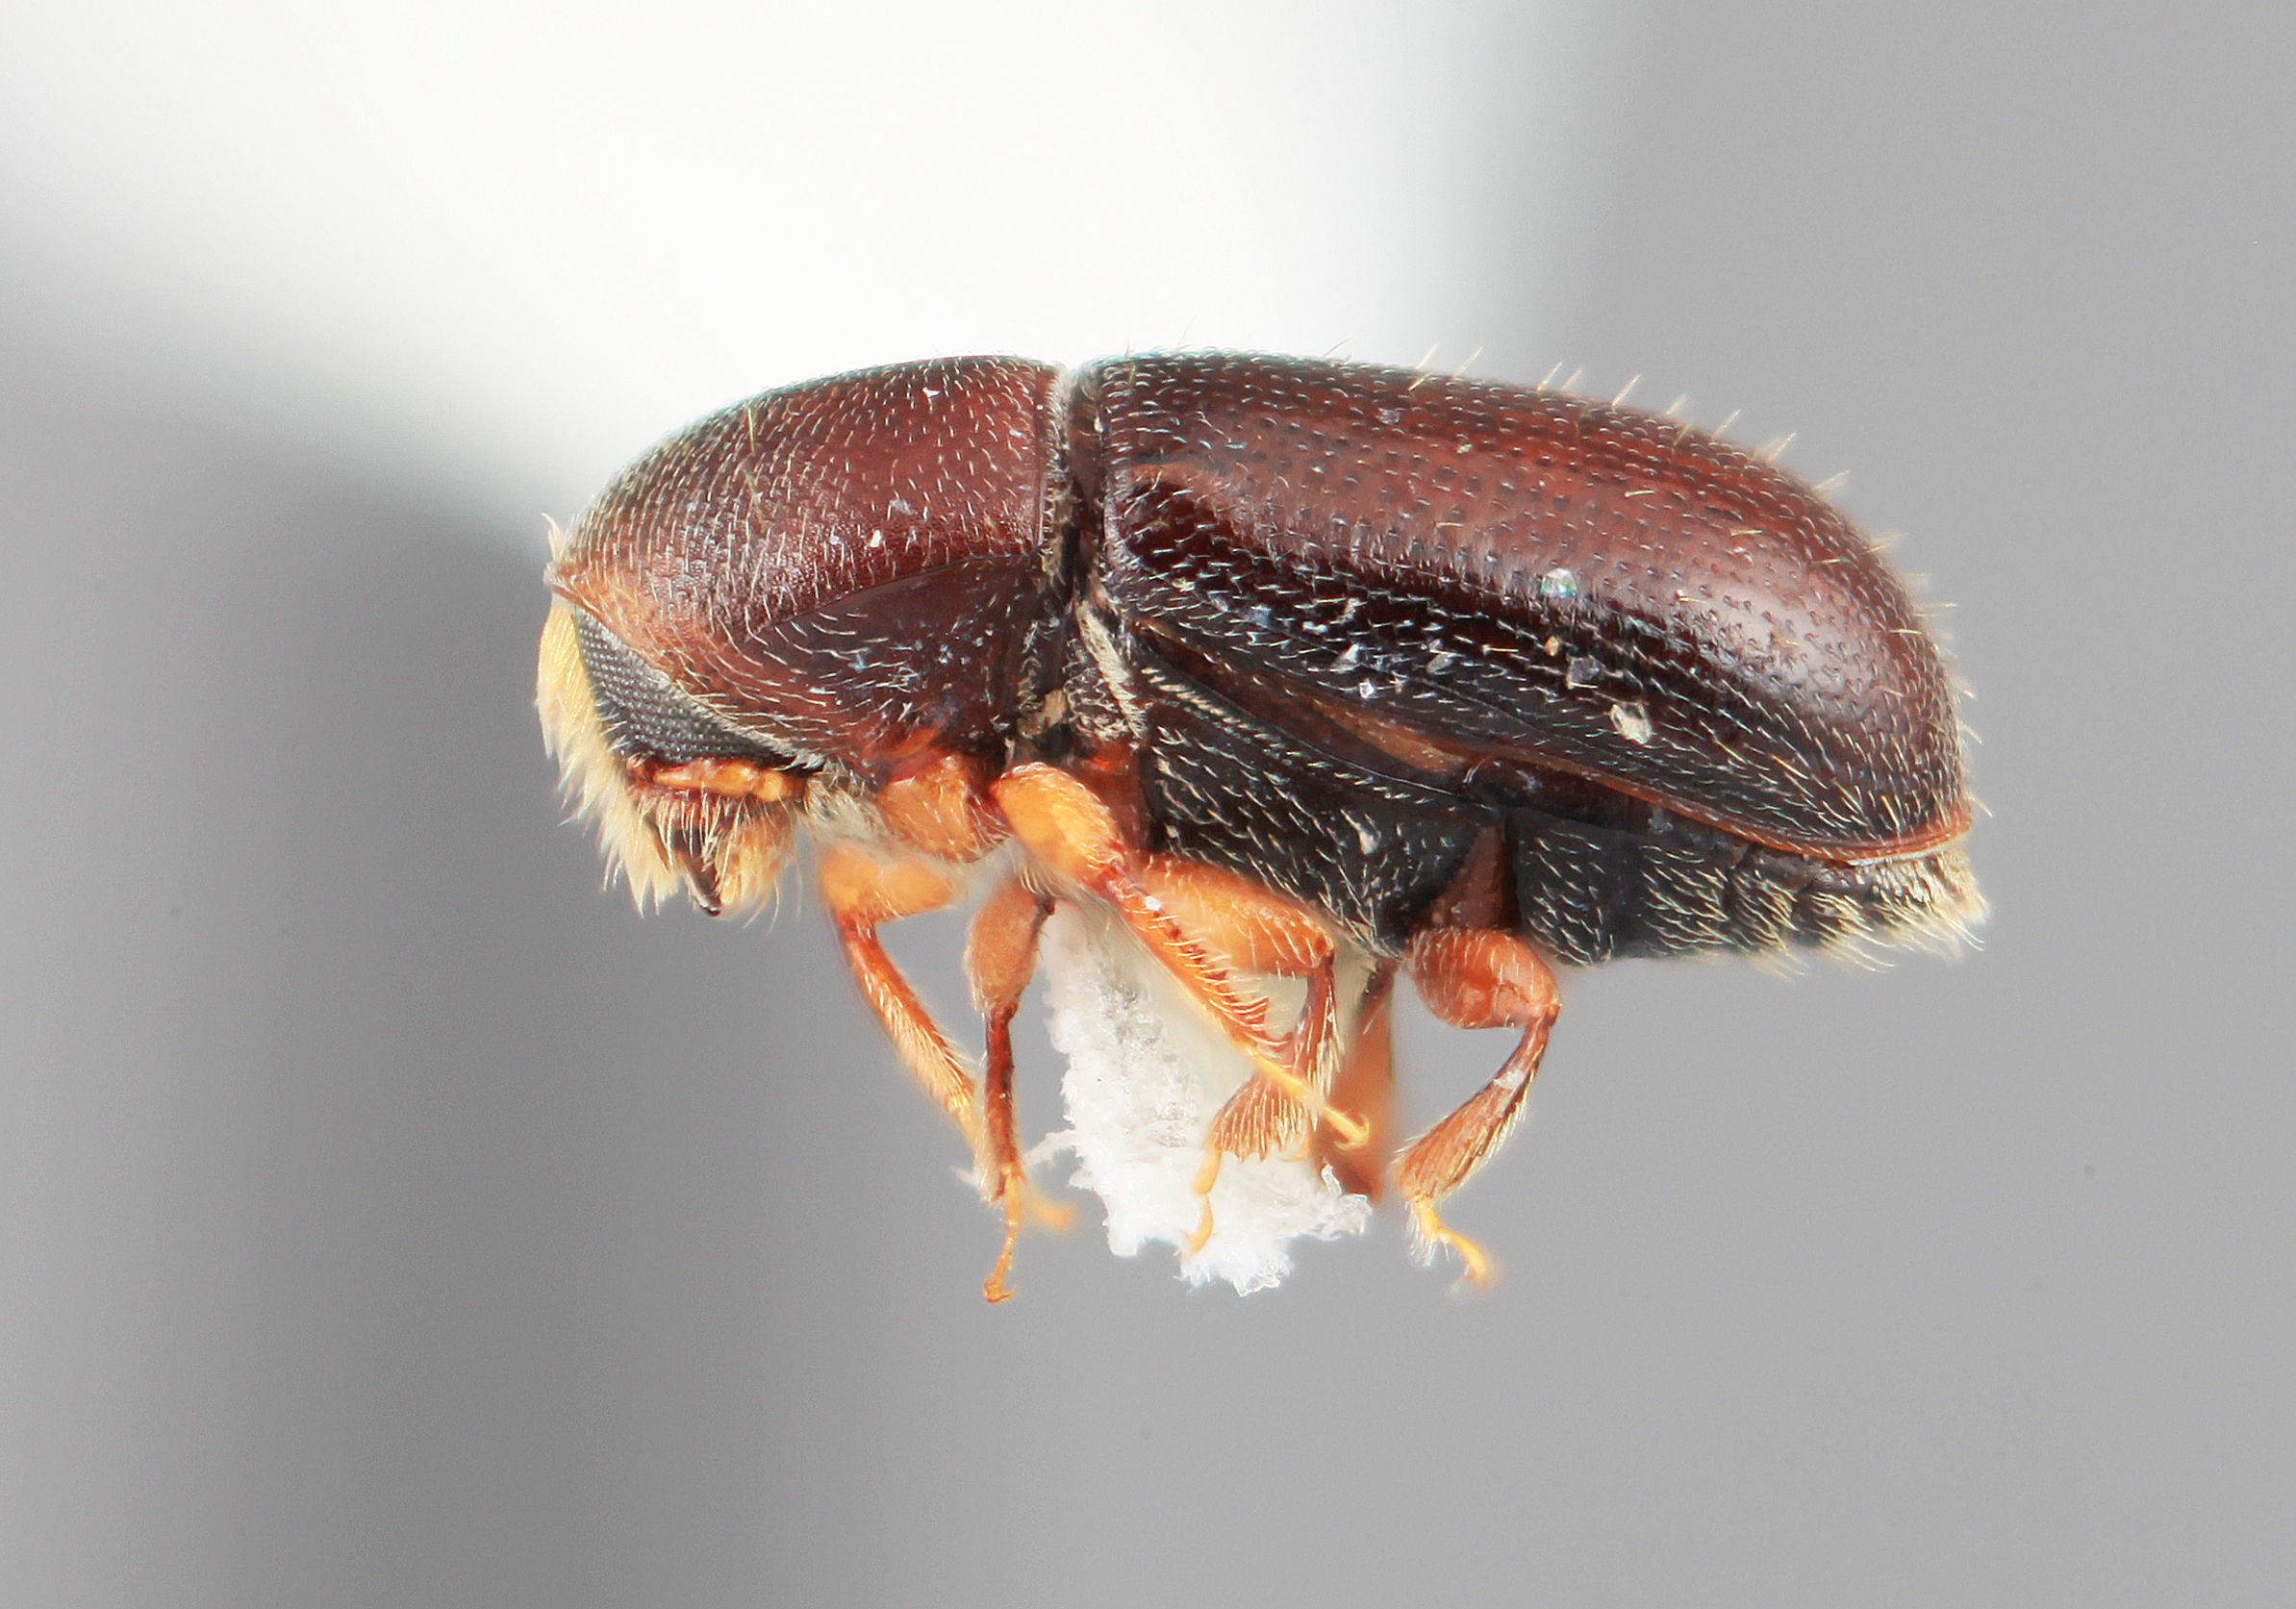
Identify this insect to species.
Scolytodes ficicolens
